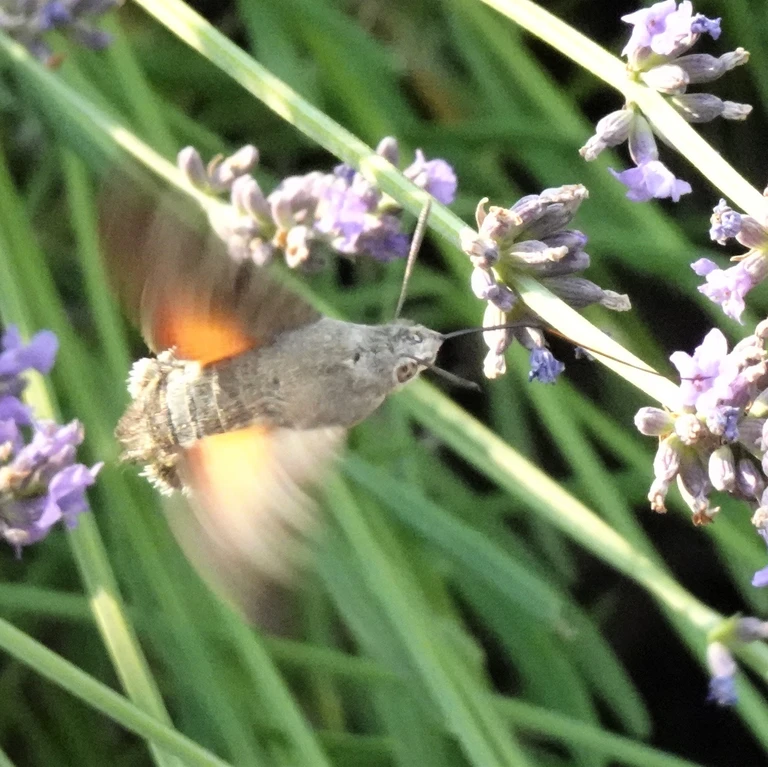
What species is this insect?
Macroglossum stellatarum
